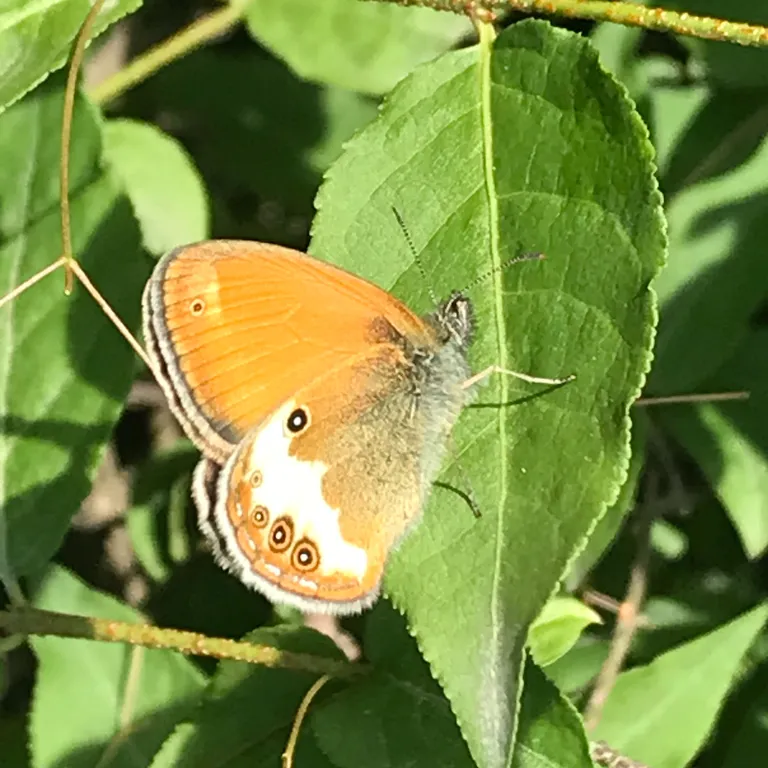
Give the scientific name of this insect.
Coenonympha arcania
